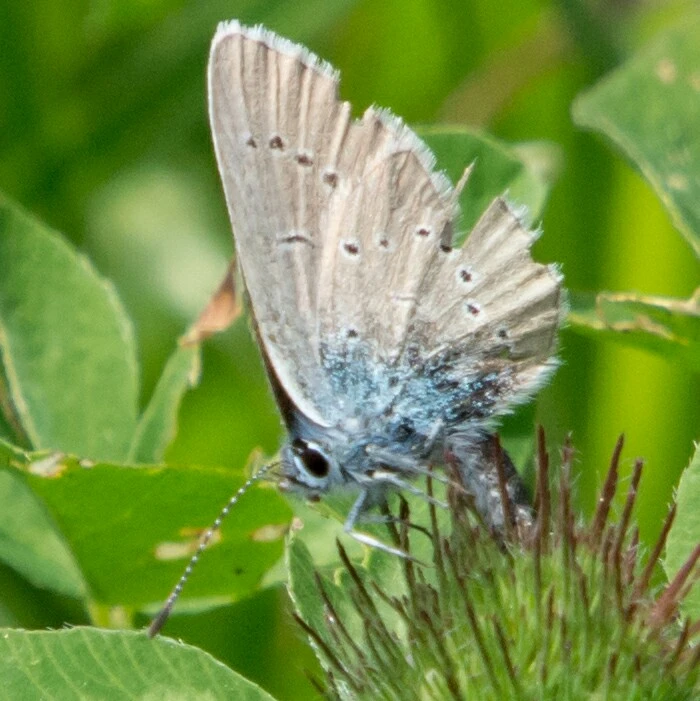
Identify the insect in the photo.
Cyaniris semiargus
